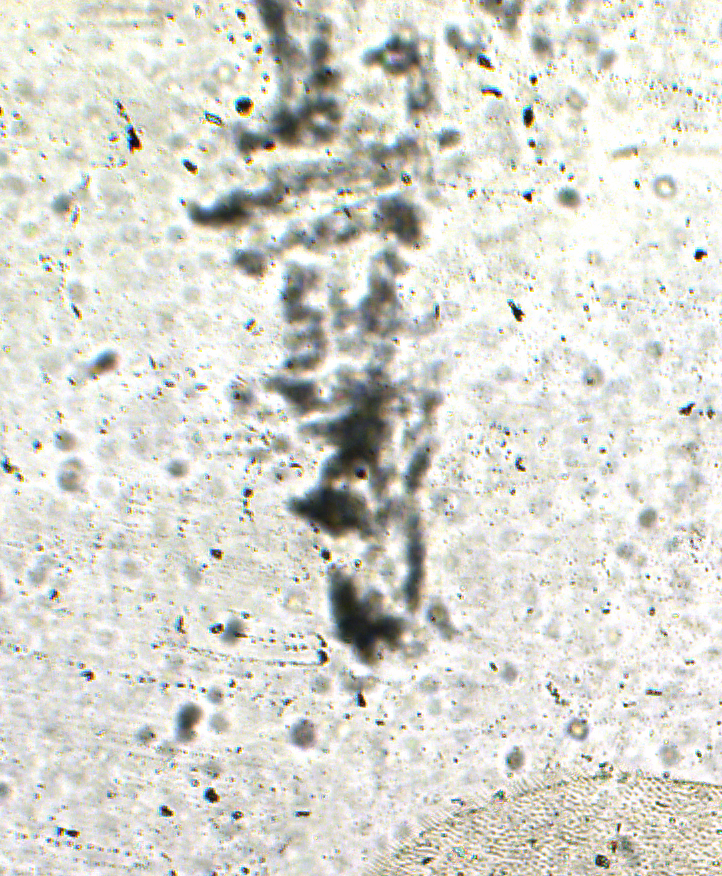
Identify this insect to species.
Alloteleia bengalensis
